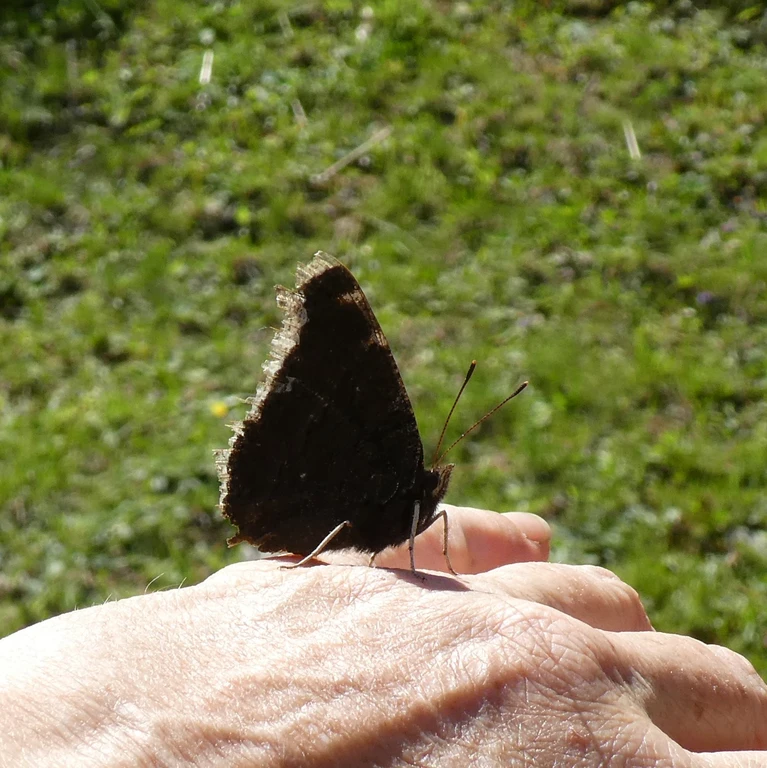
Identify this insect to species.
Nymphalis antiopa
